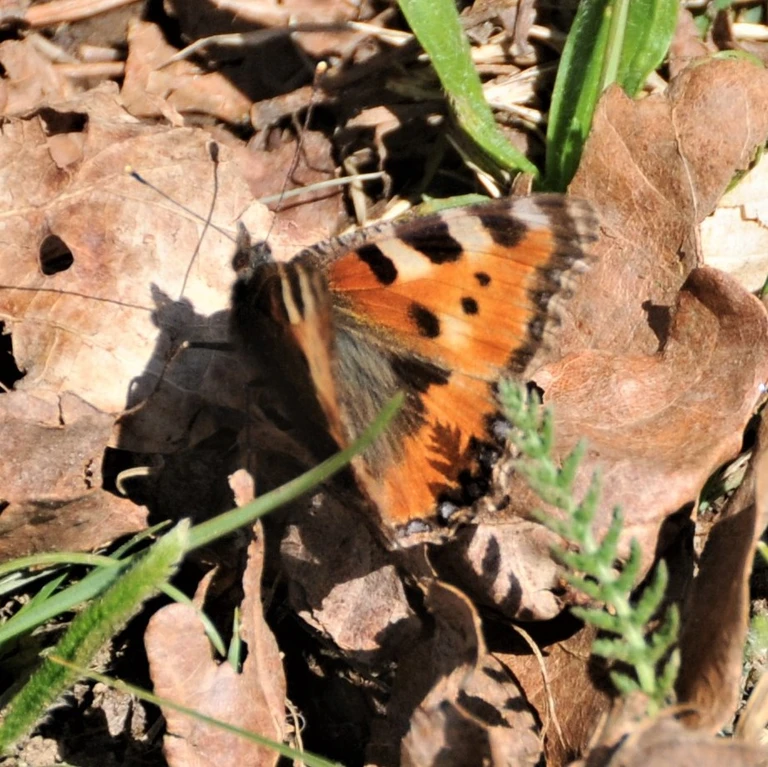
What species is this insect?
Aglais urticae
